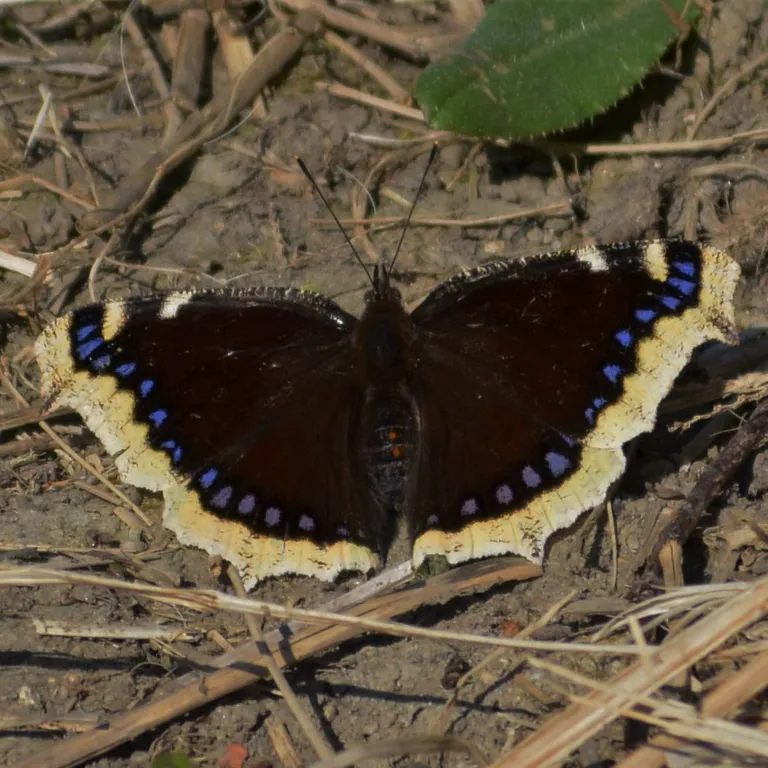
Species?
Nymphalis antiopa
